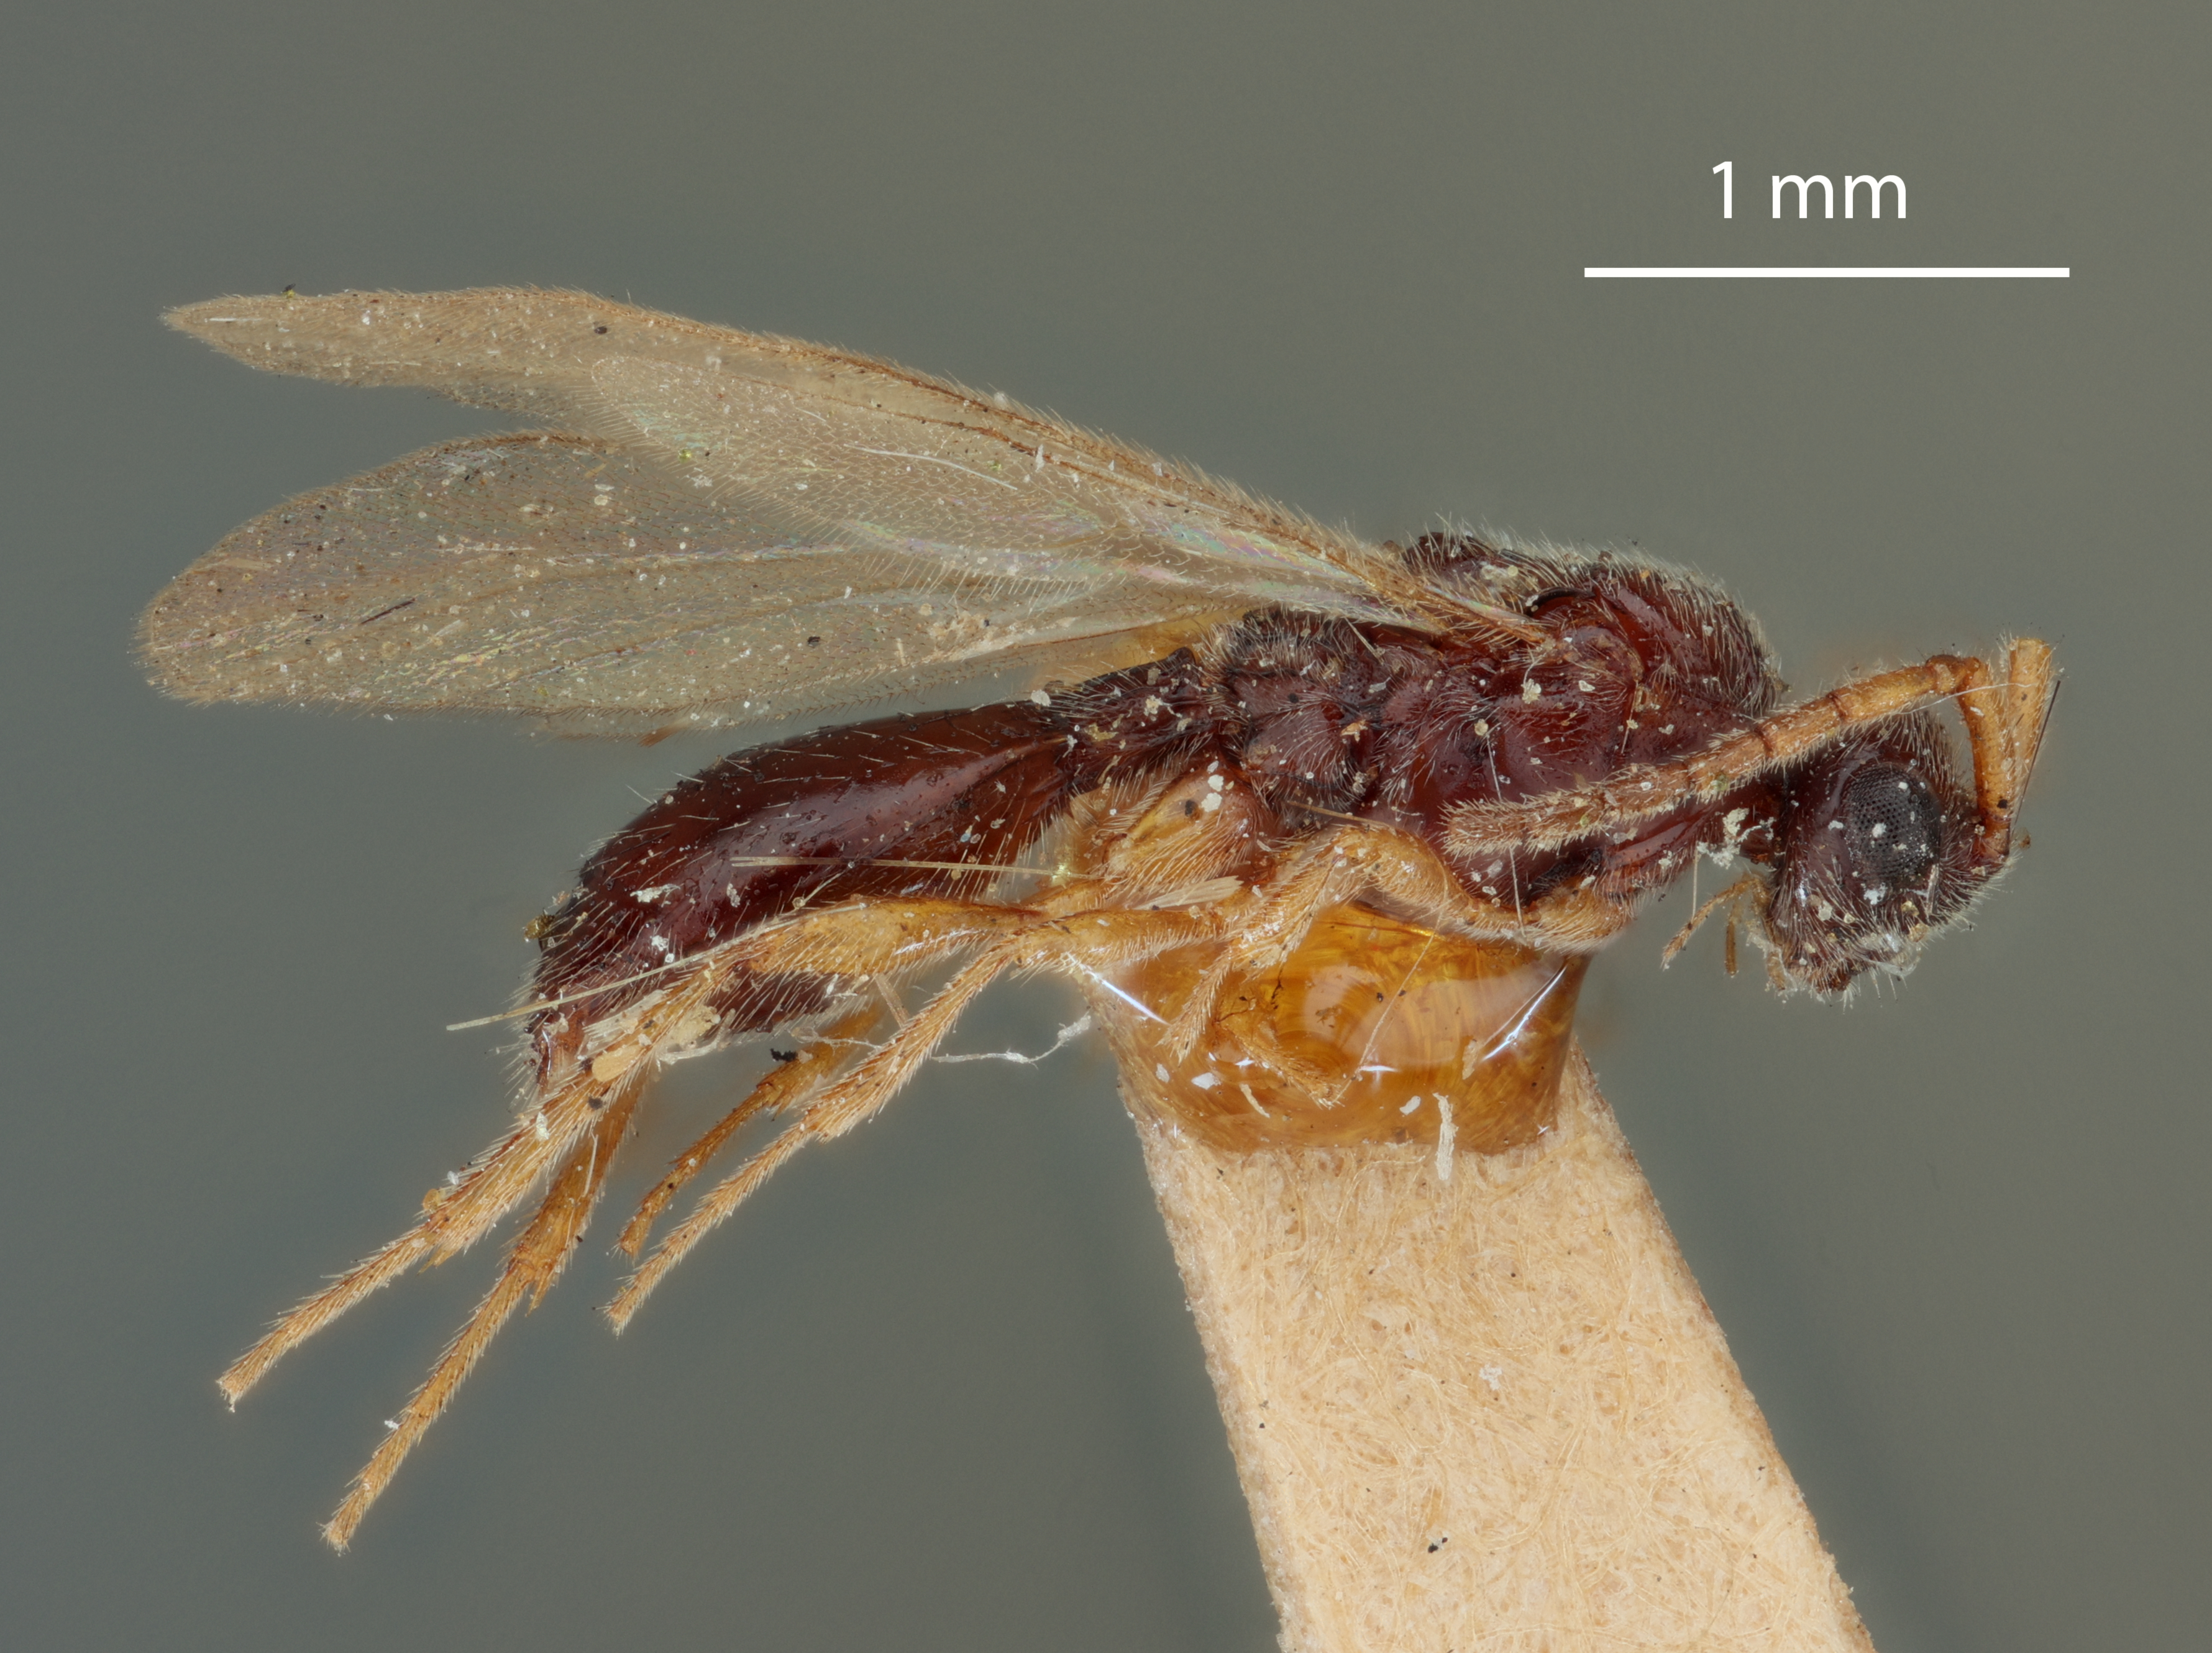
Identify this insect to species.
Zelotypa coloradensis (also Pantoclis bidentata)
